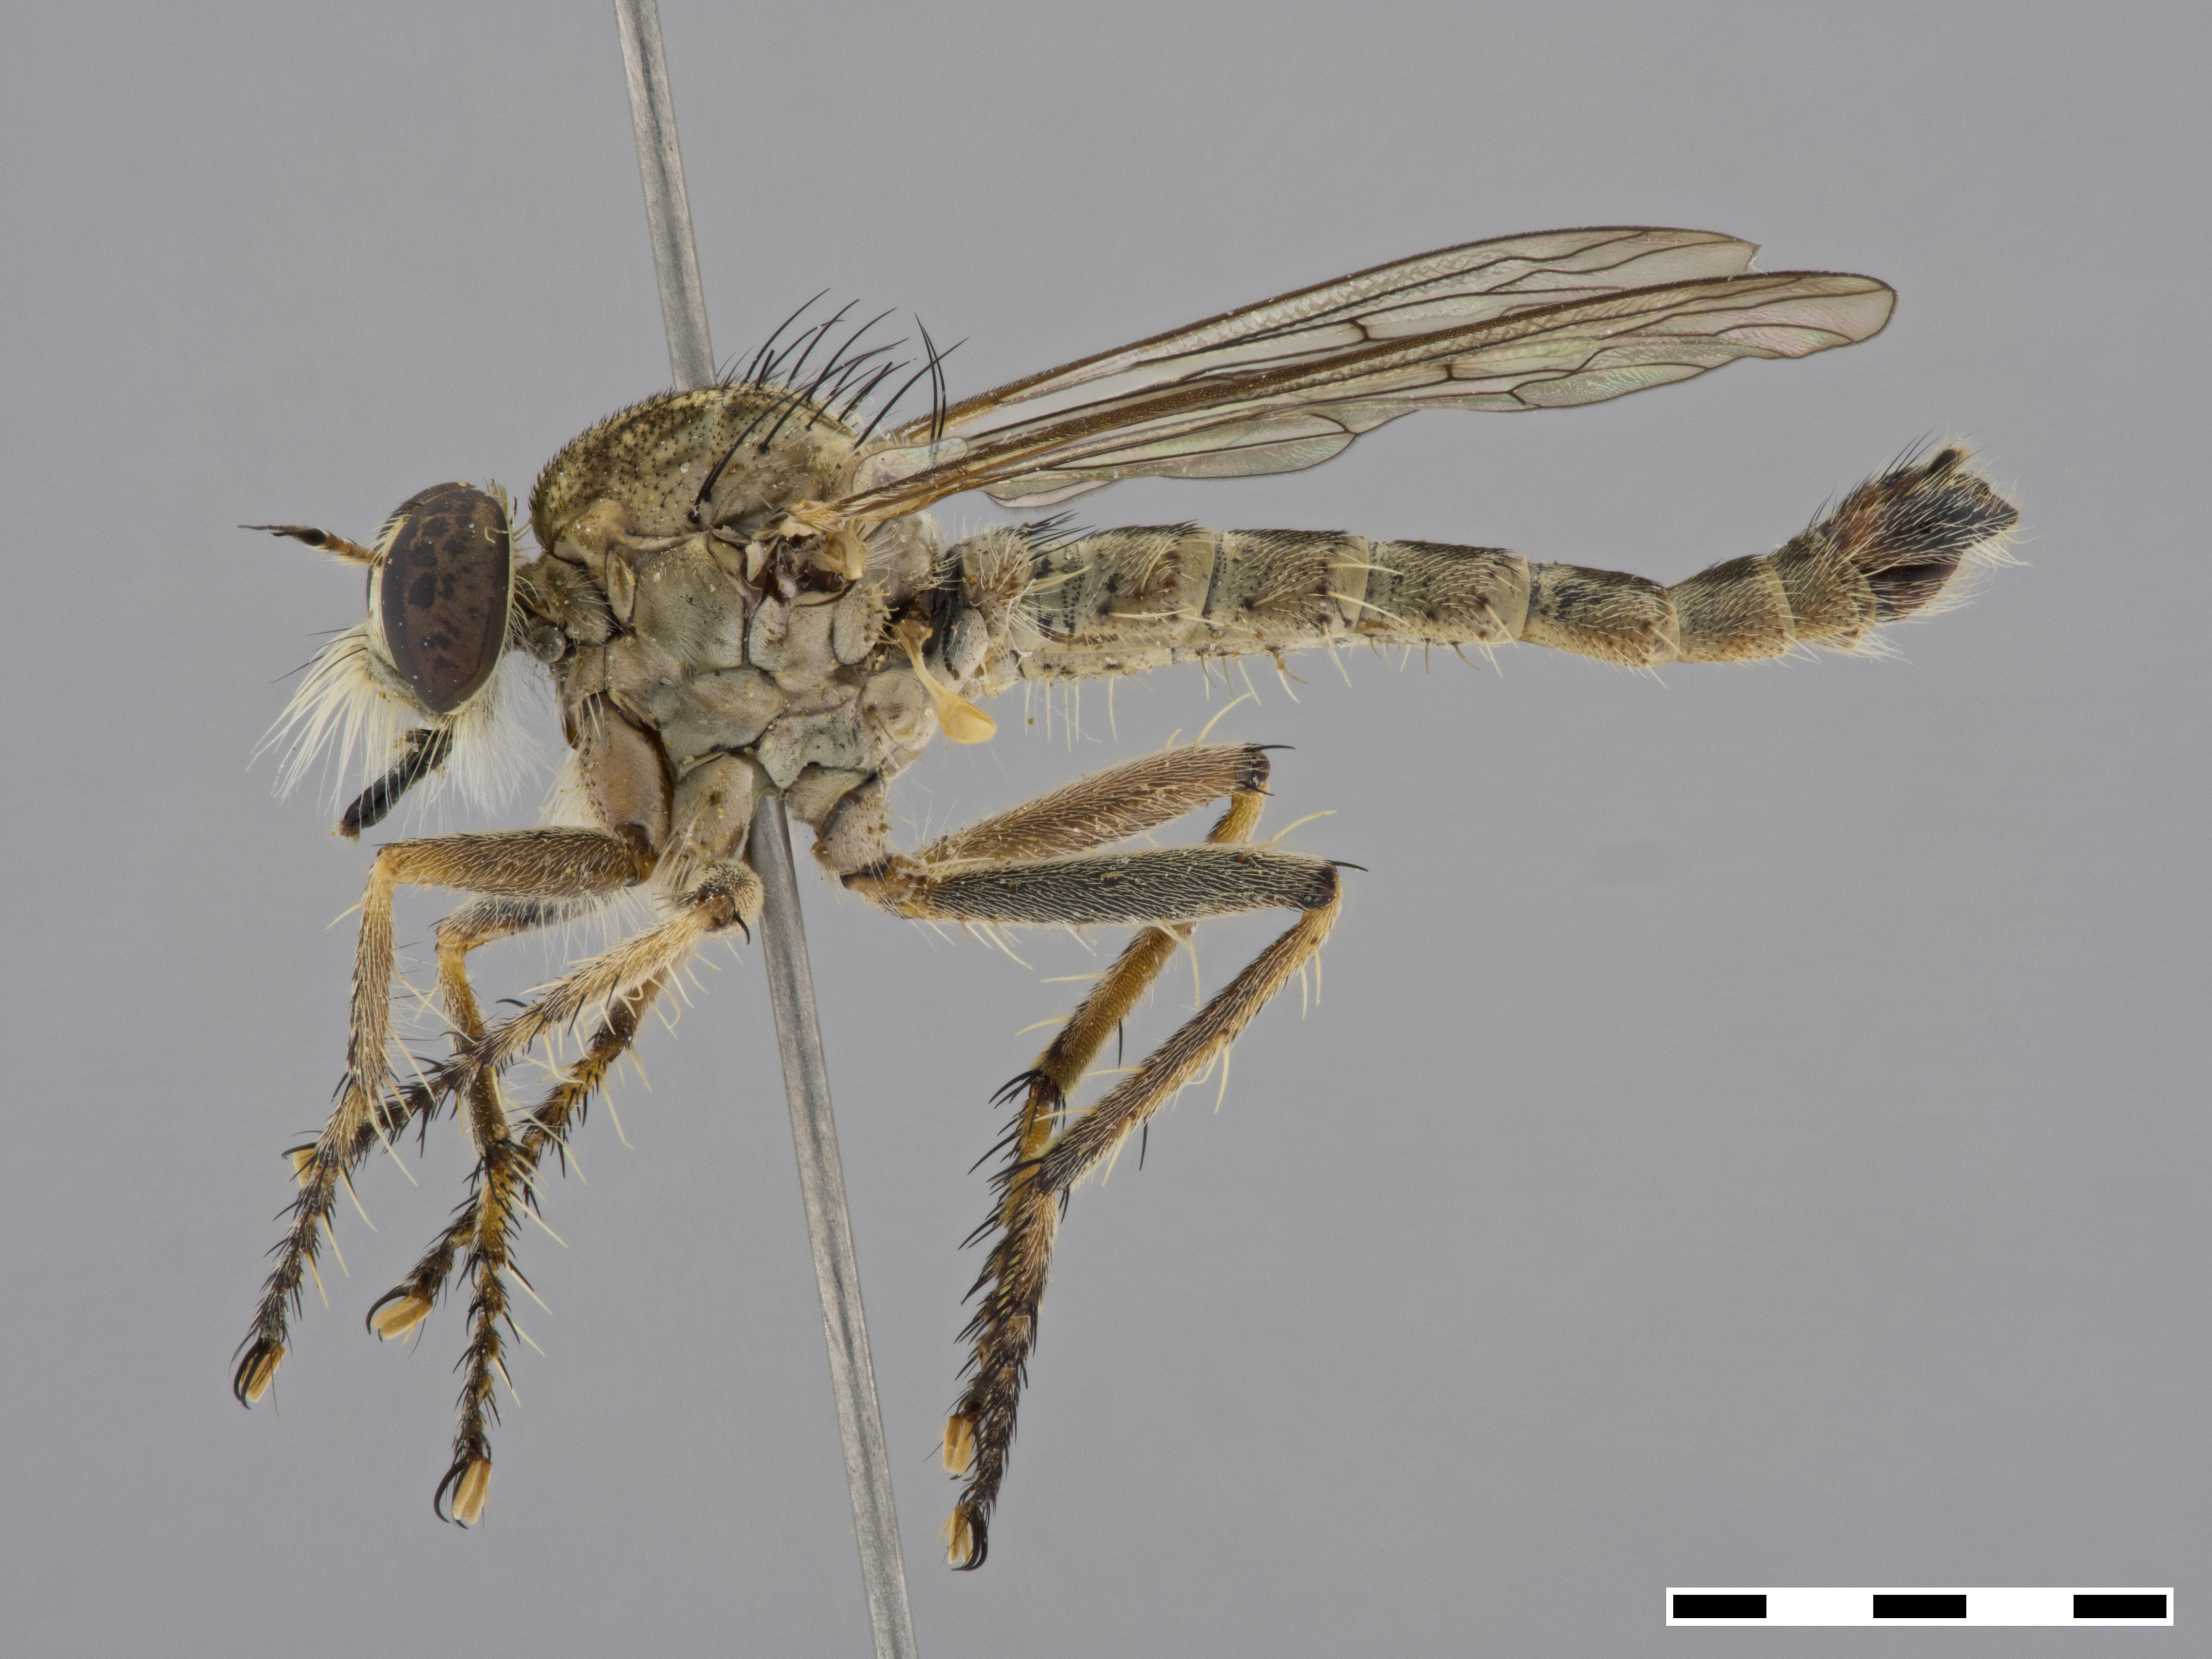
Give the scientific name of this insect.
Afromochtherus mendax
